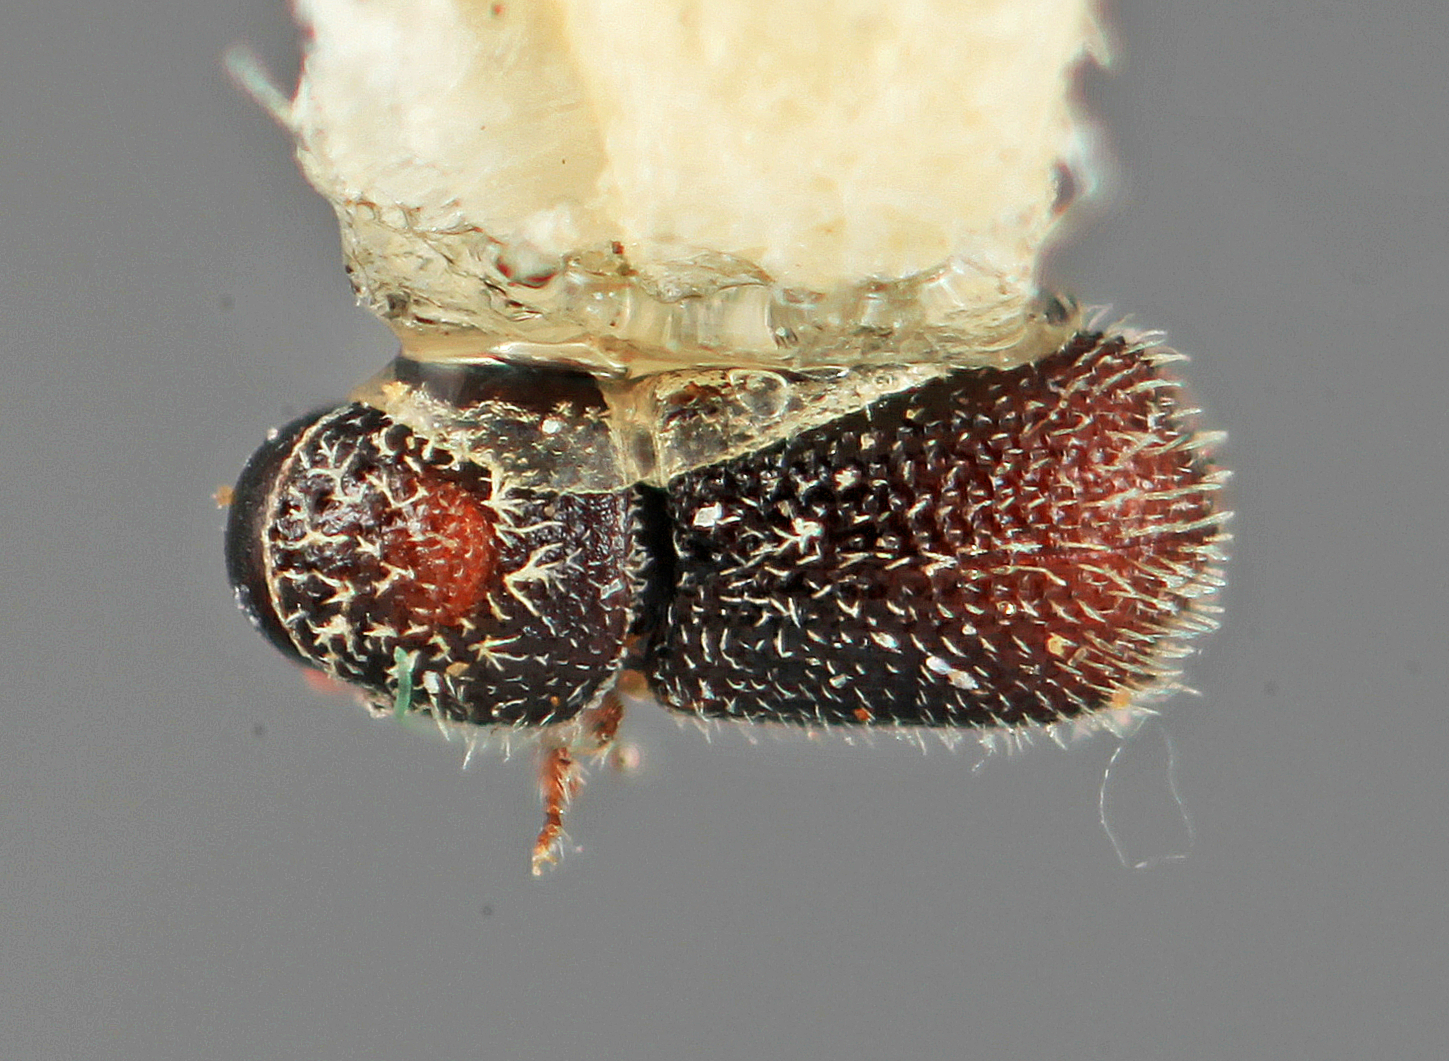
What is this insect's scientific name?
Phloeocleptus atkinsoni
